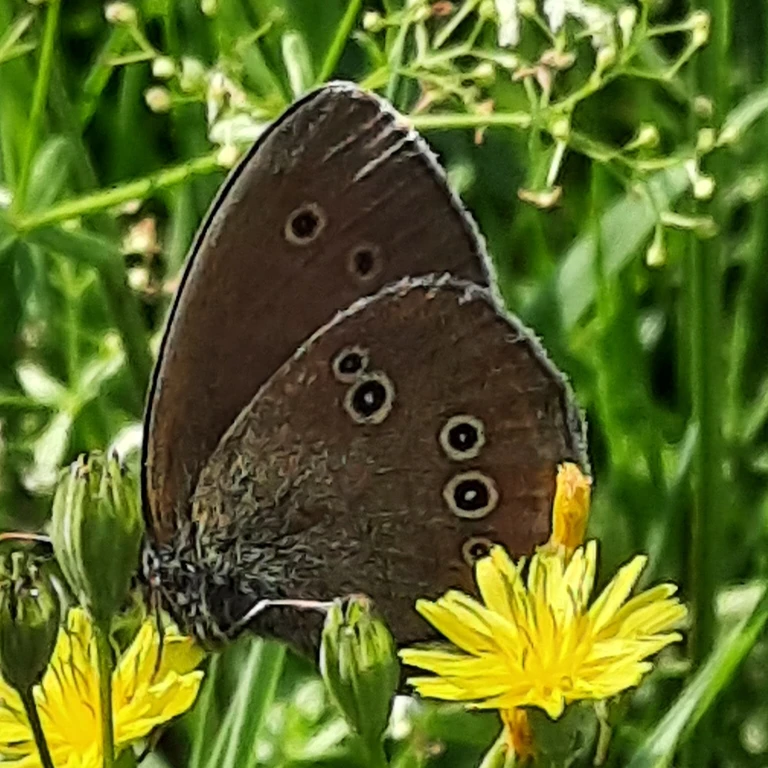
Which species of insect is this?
Aphantopus hyperantus
